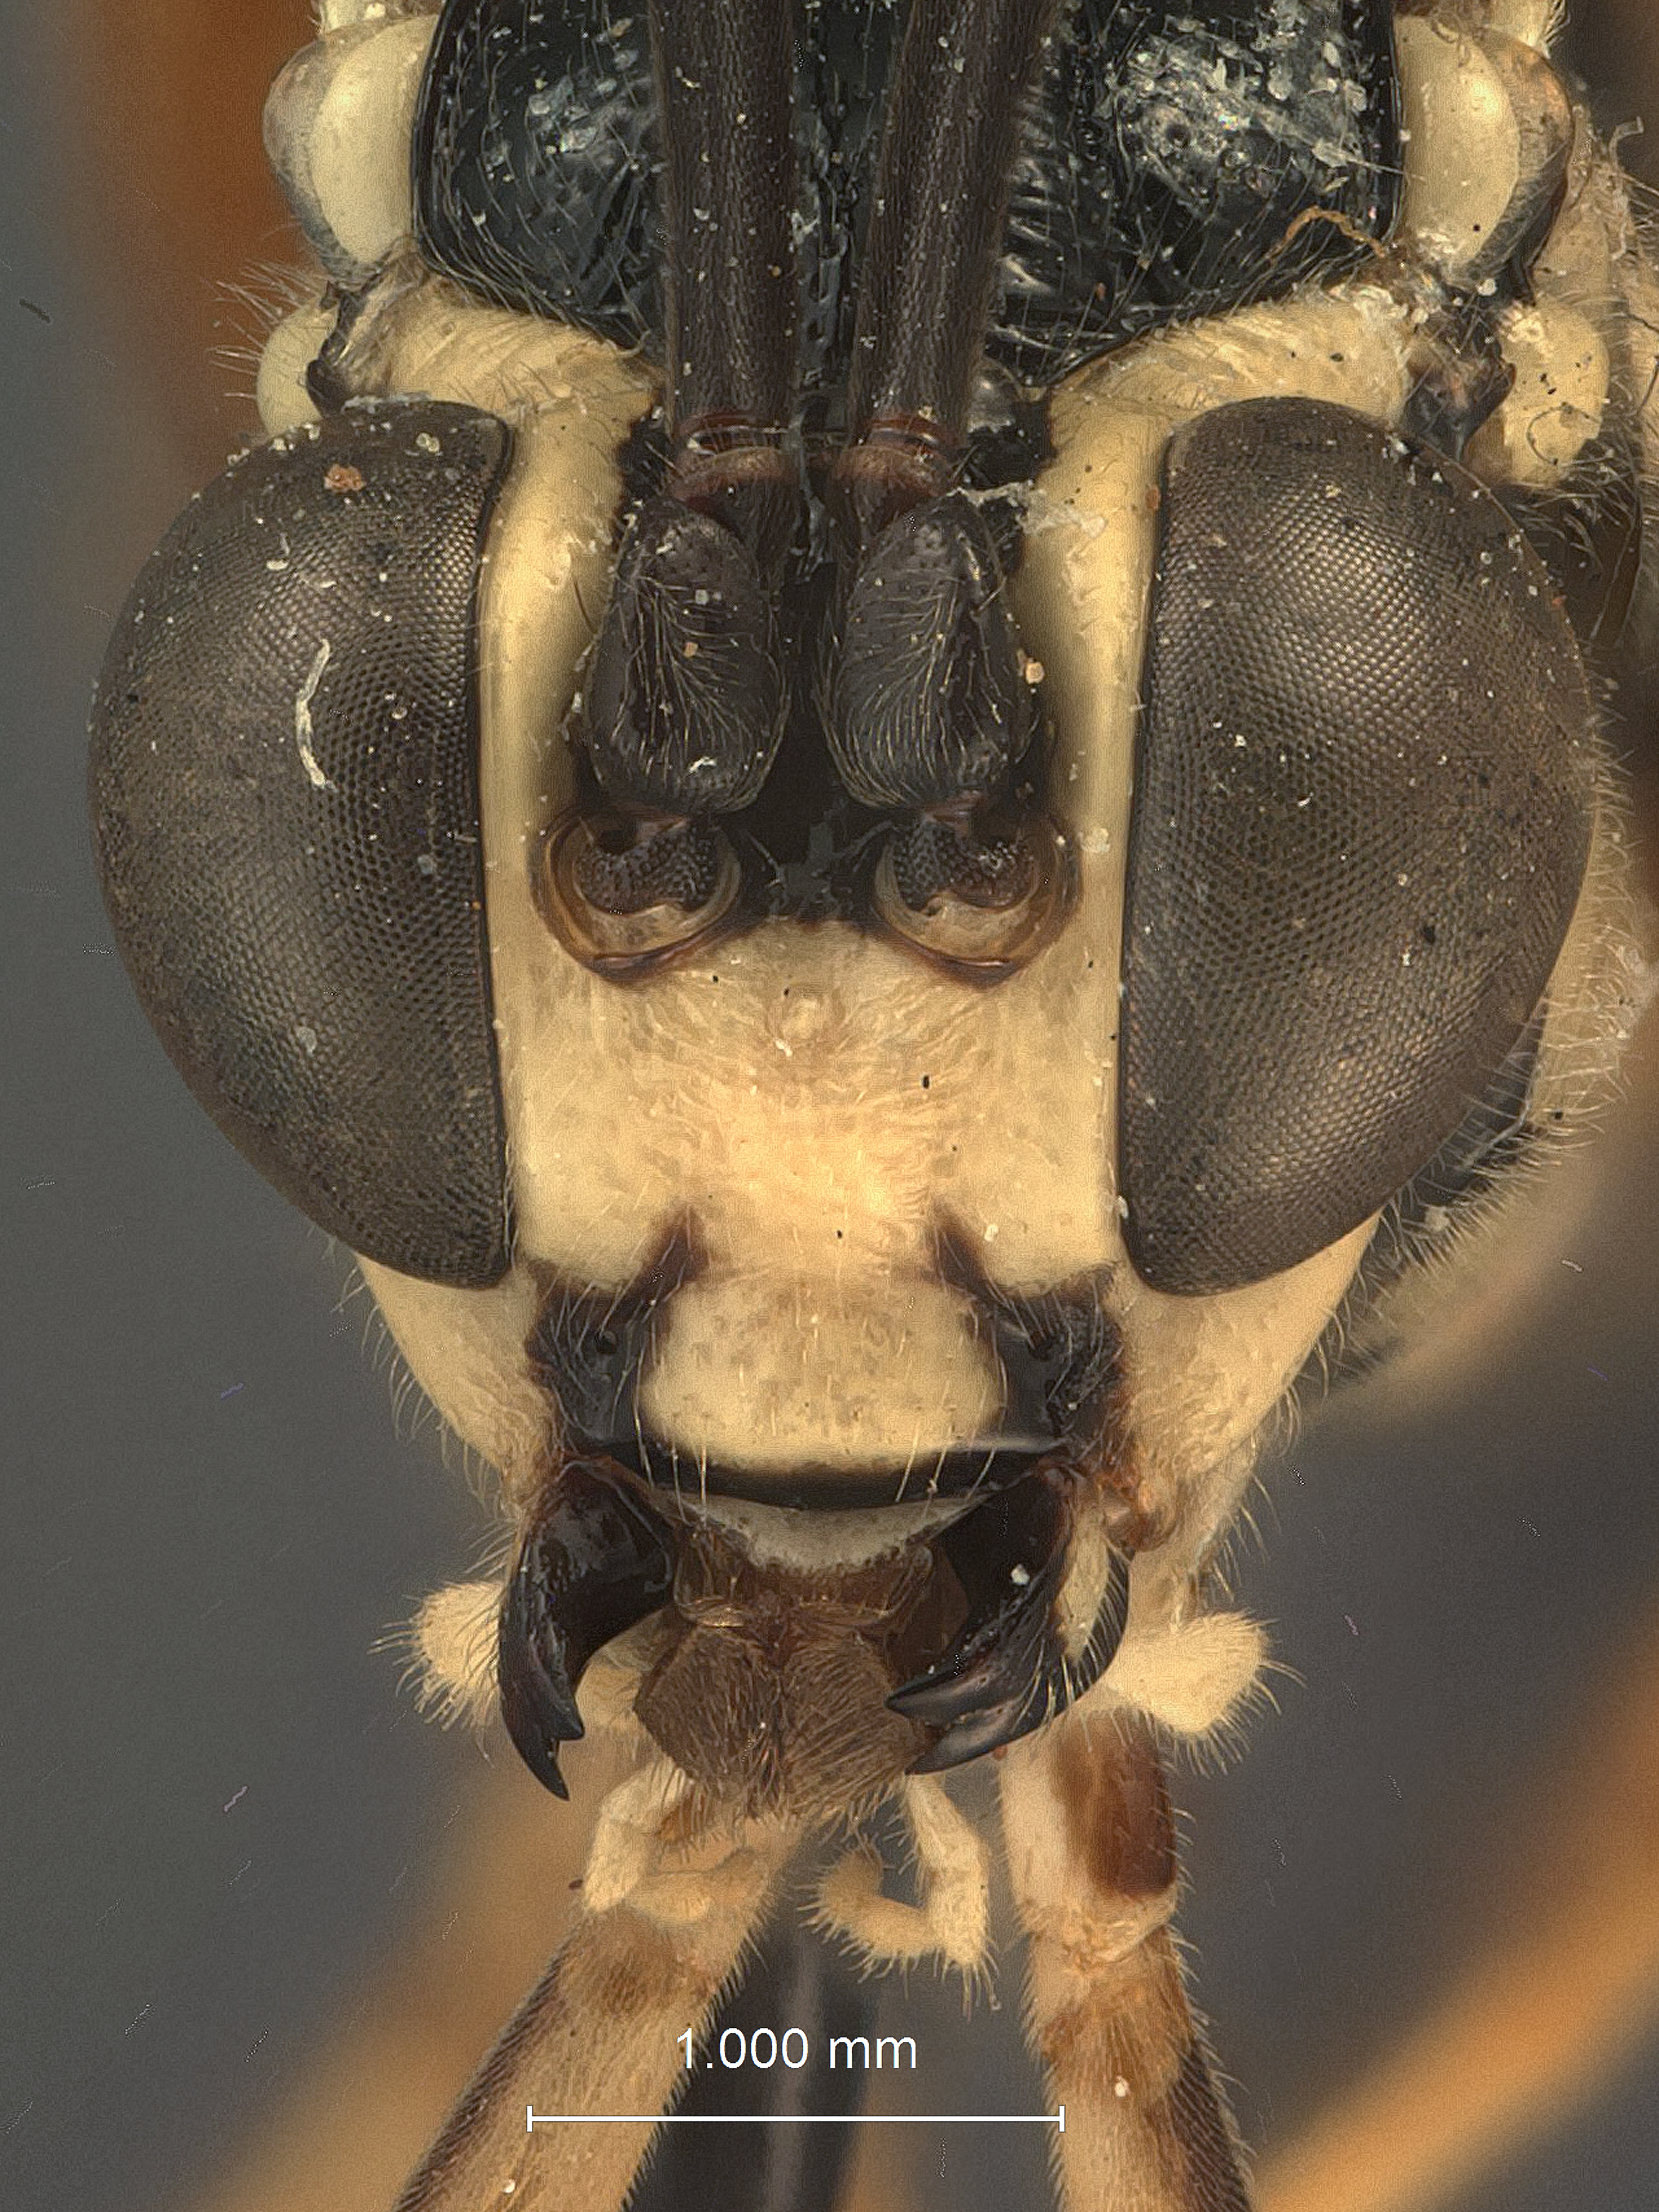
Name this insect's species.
Cryptanura isthmus
